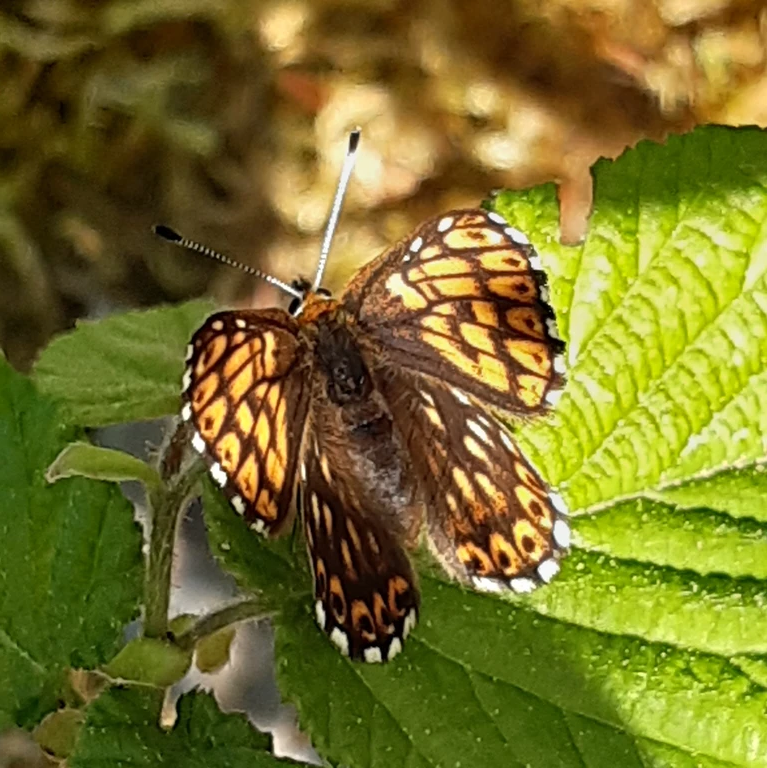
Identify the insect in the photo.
Hamearis lucina
